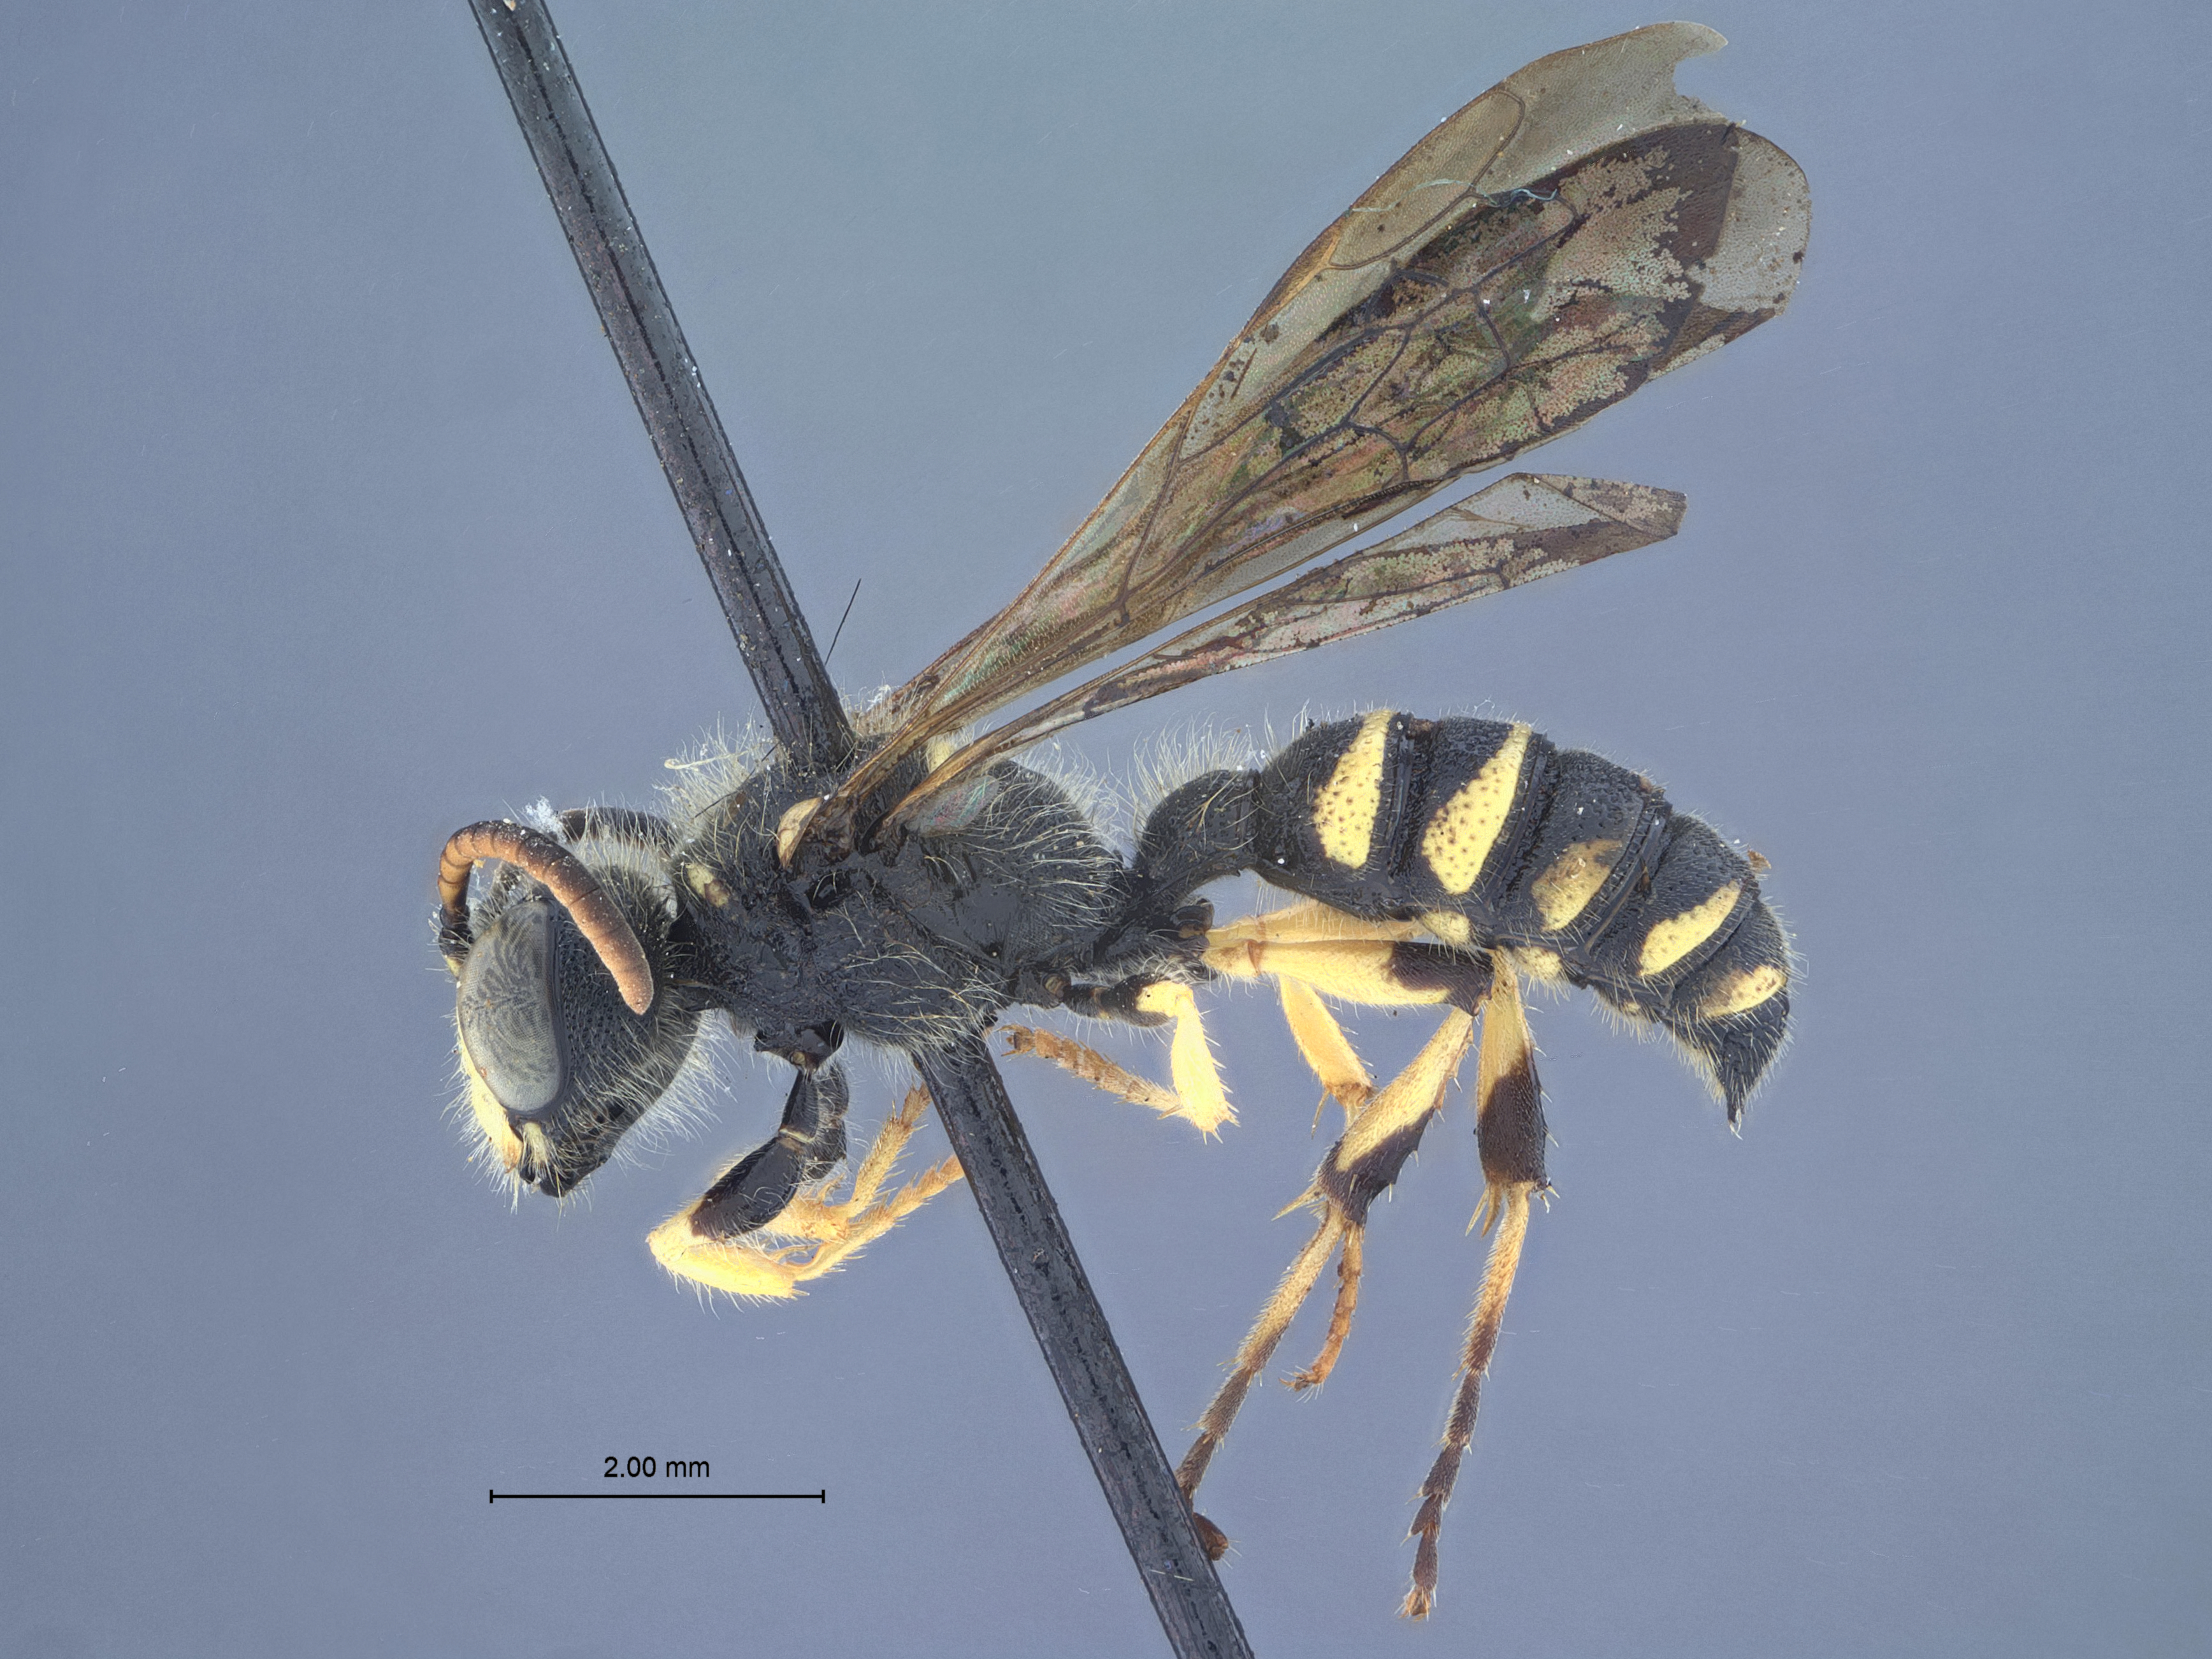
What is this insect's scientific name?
Cerceris gandarai
